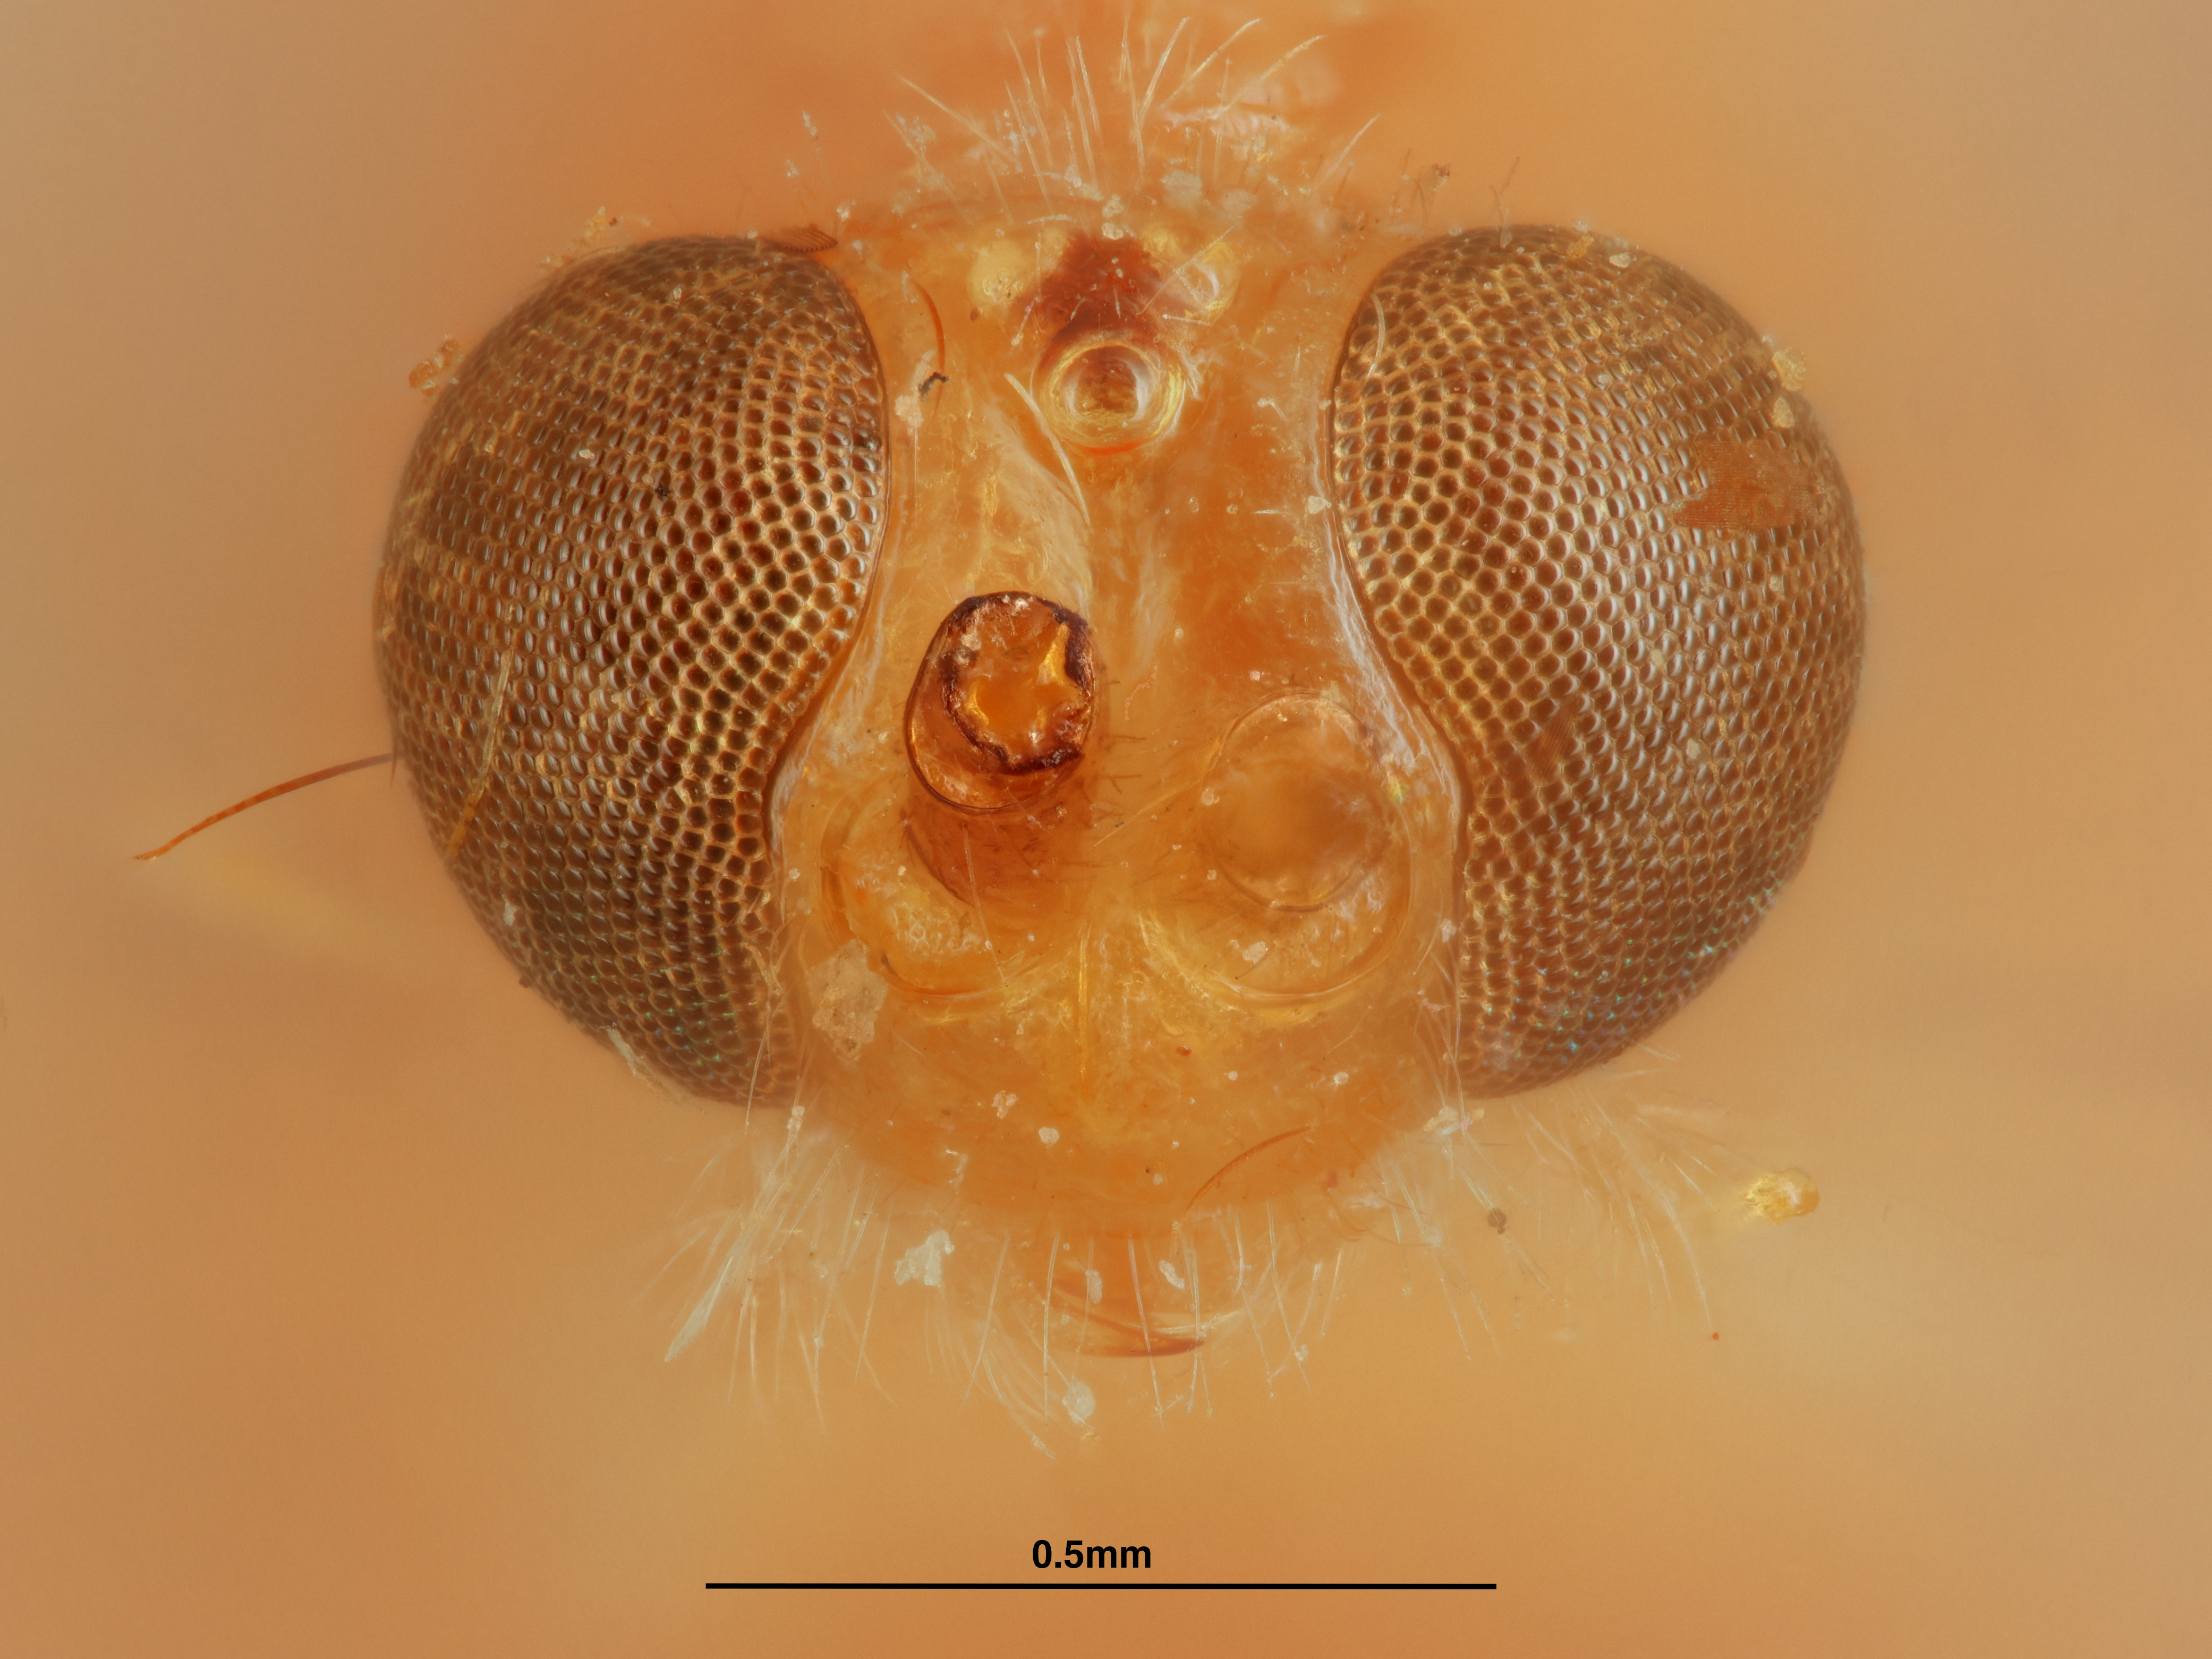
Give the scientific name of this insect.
Rhogasella straminea
